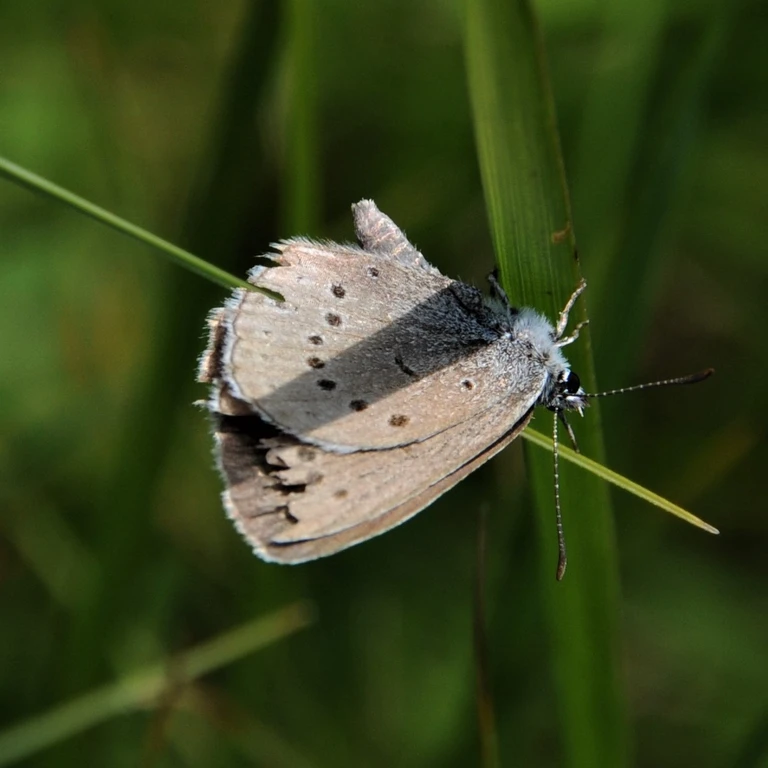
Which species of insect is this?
Phengaris teleius
